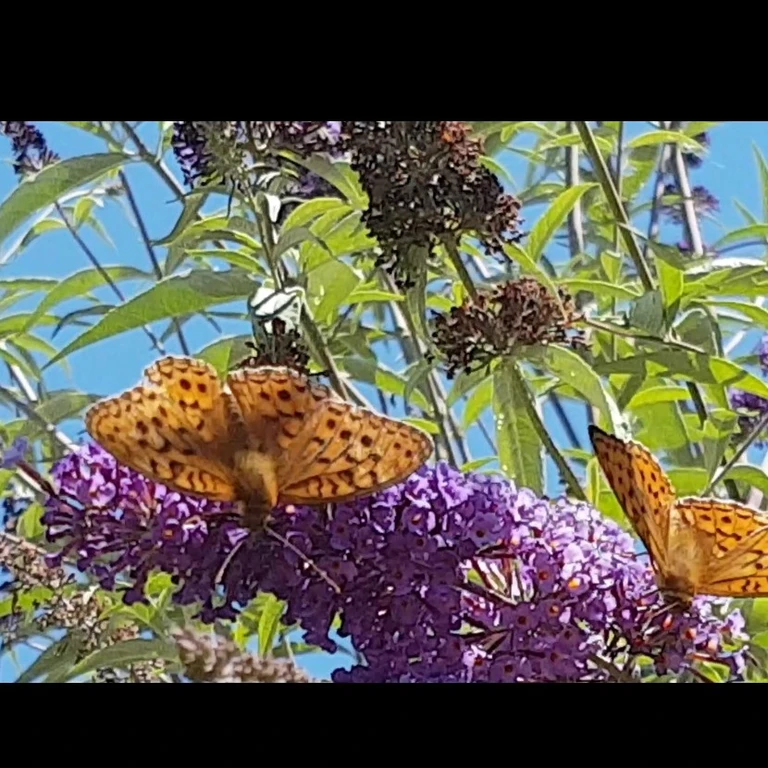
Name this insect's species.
Fabriciana adippe
